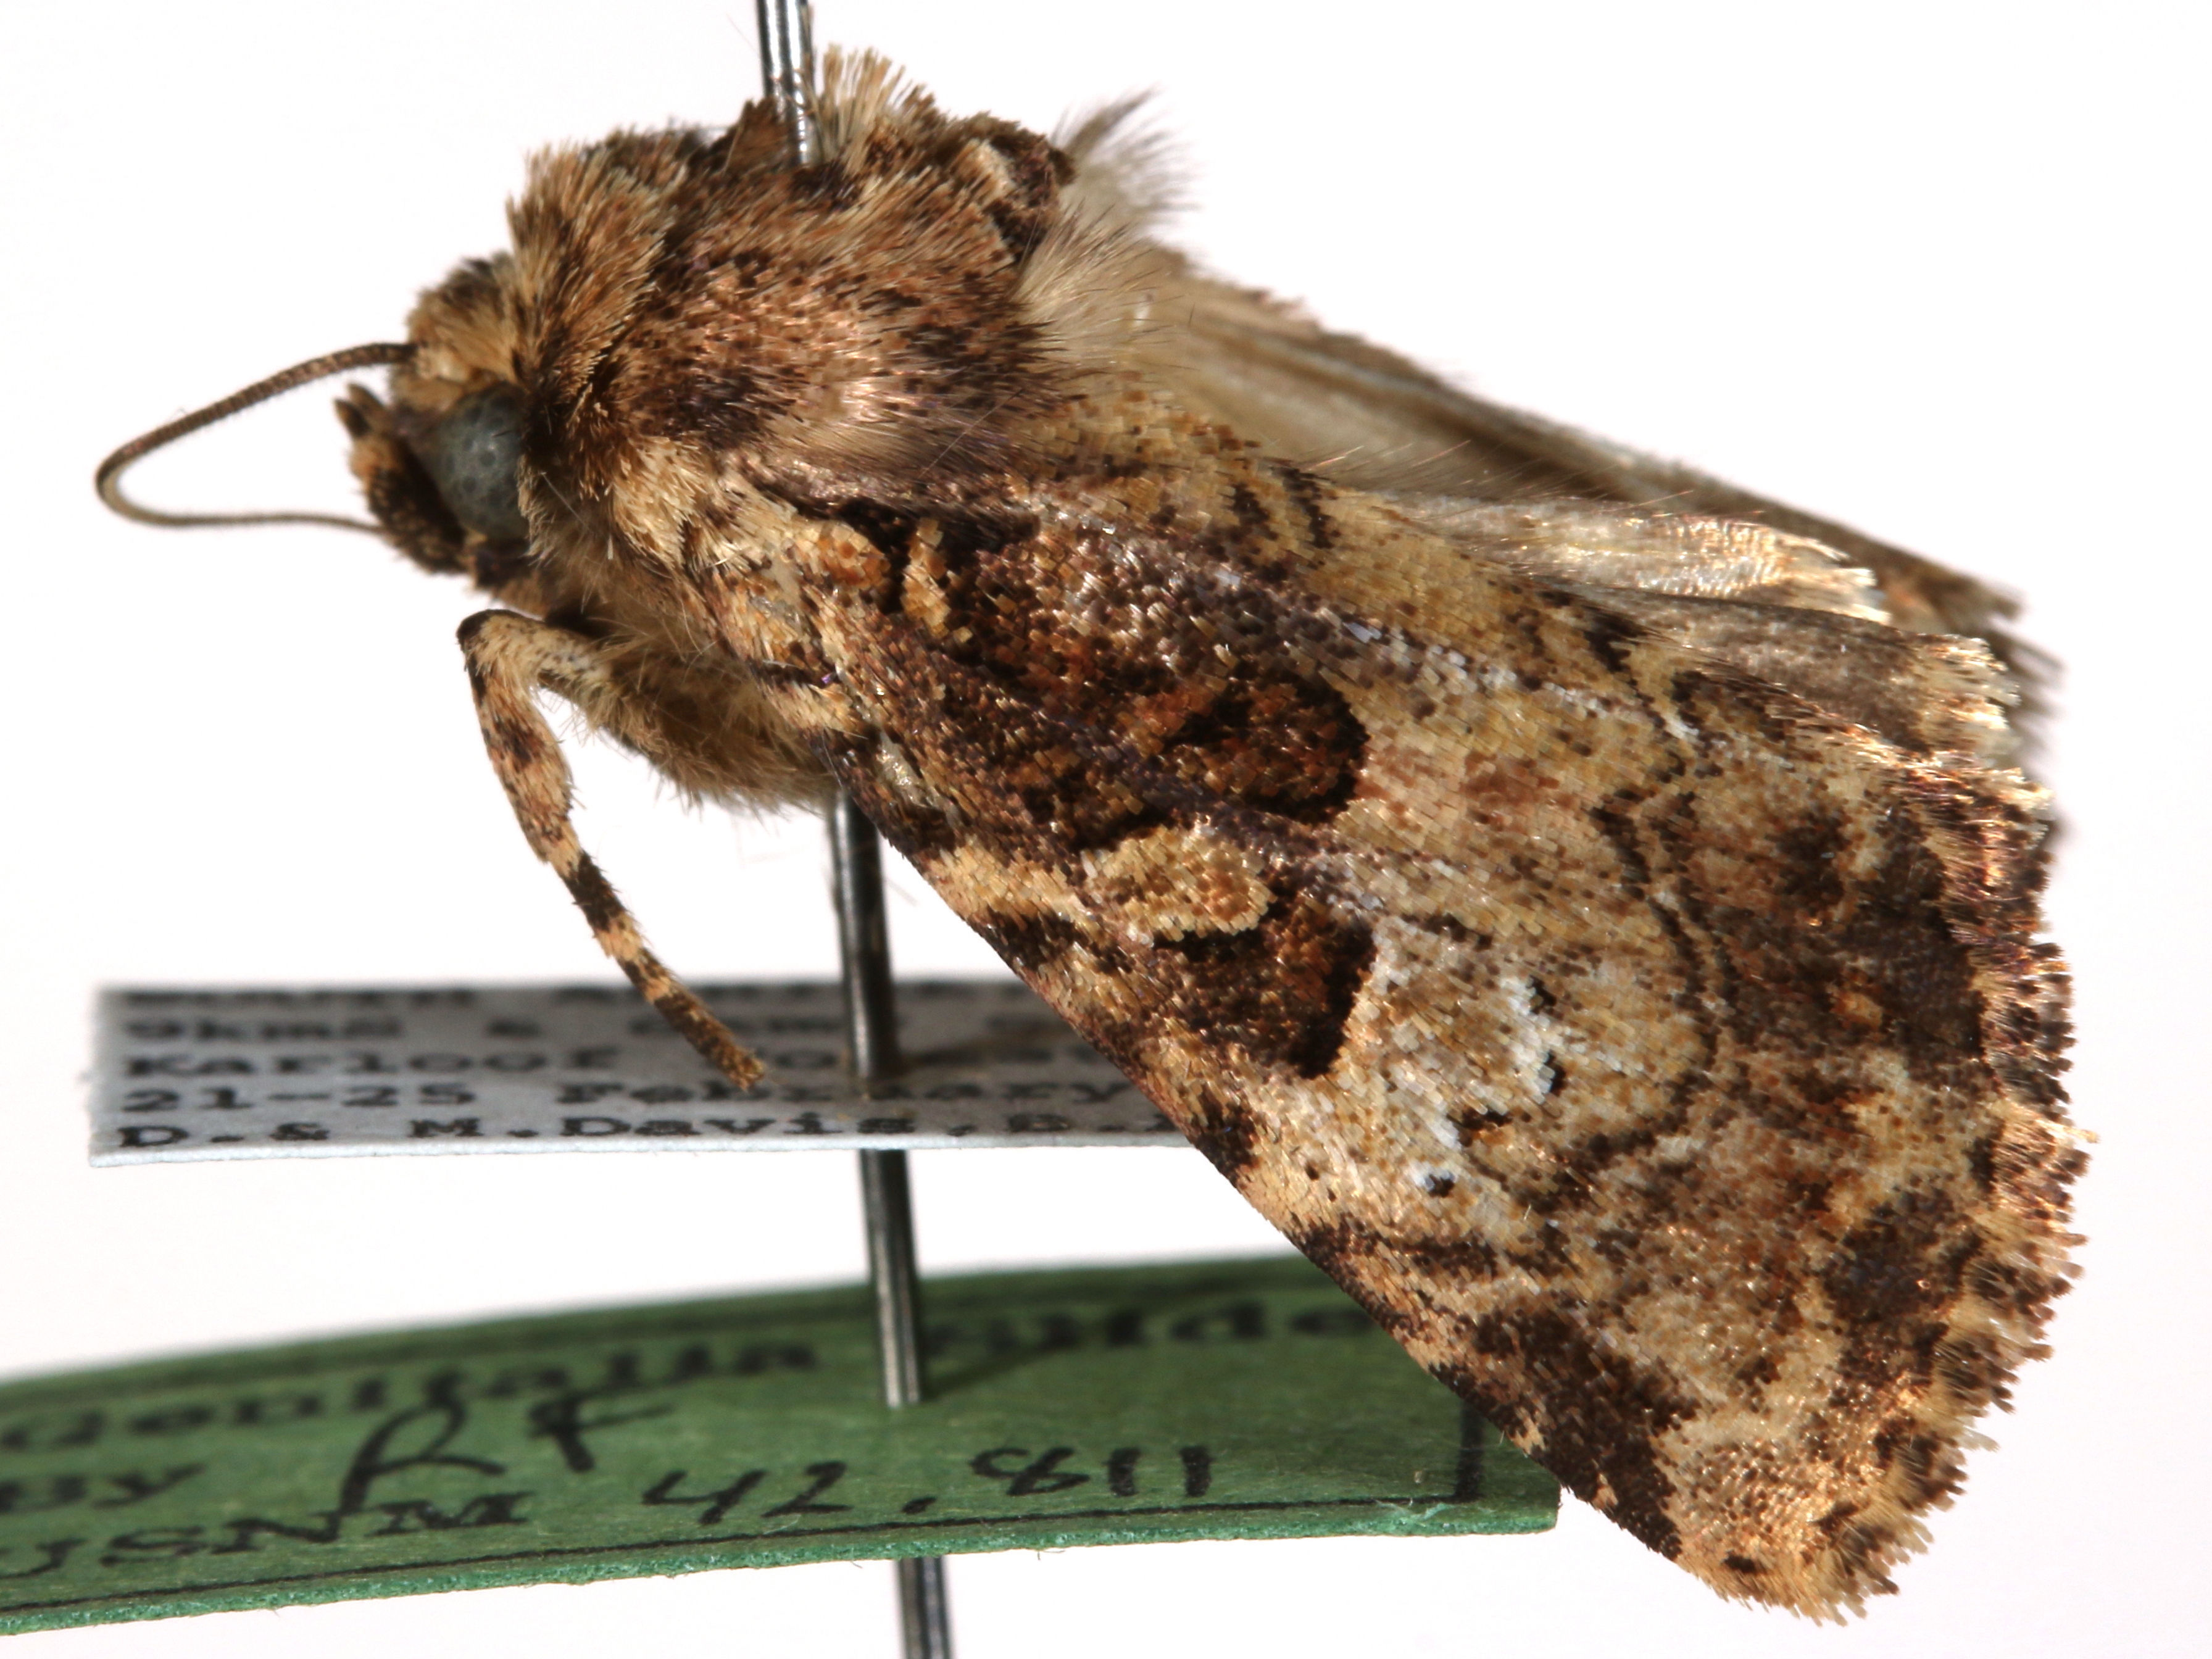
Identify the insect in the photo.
Feliniopsis breviascula
